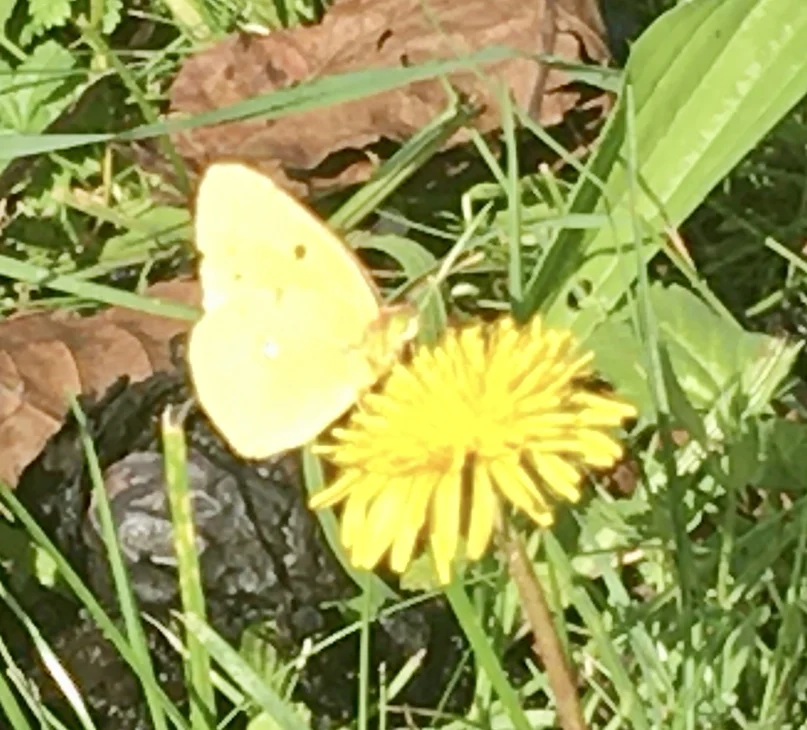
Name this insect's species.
Colias croceus
